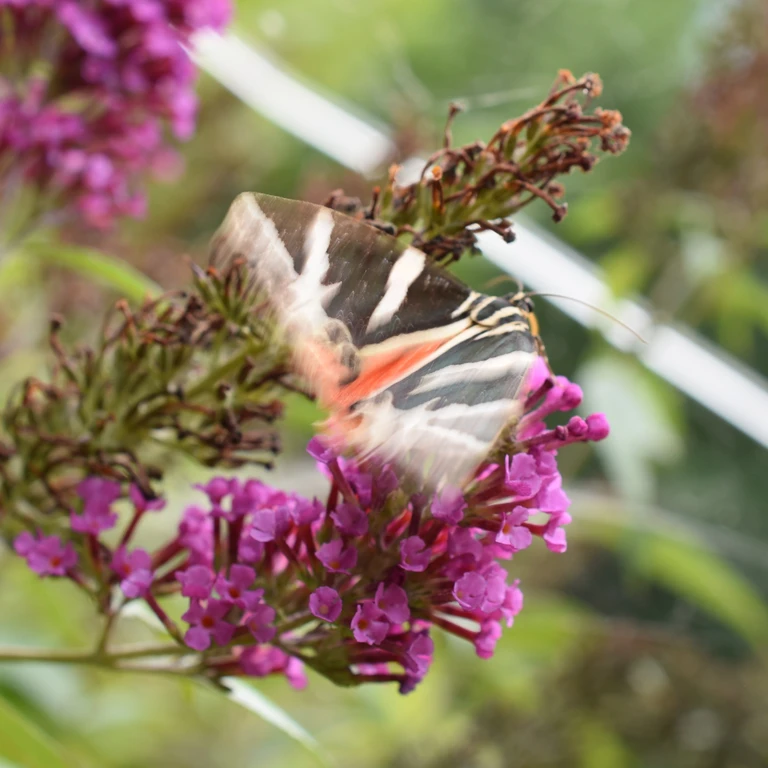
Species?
Euplagia quadripunctaria
